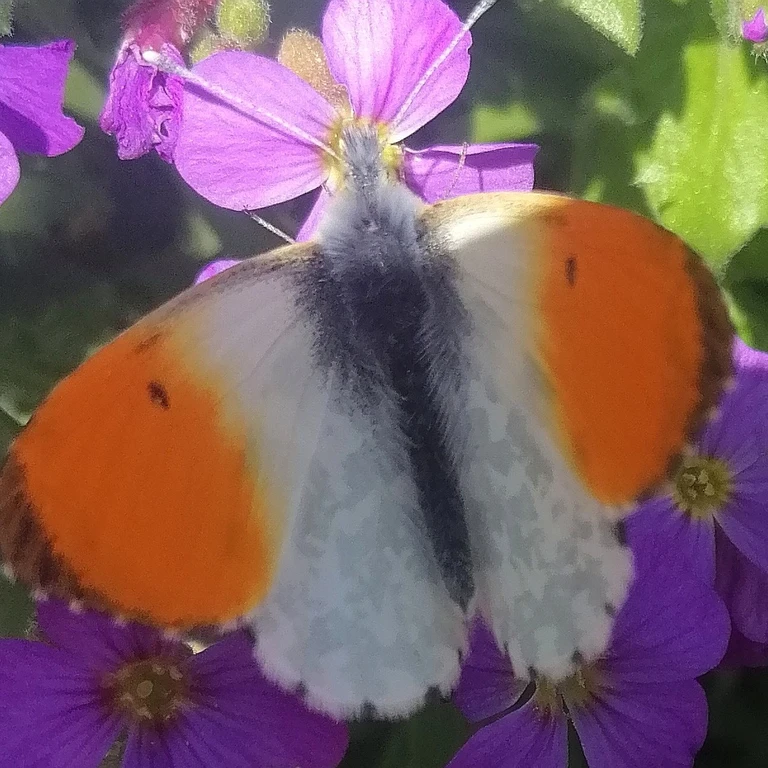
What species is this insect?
Anthocharis cardamines
